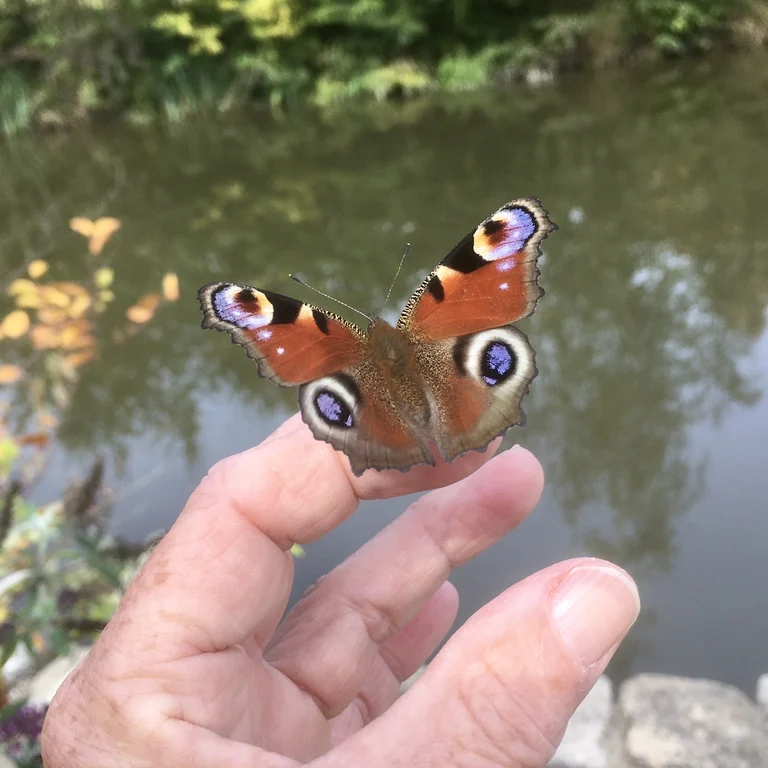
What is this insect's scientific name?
Aglais io
